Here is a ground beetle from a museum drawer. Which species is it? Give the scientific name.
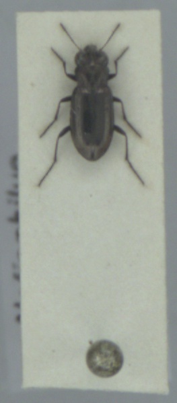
Notiophilus substriatus
